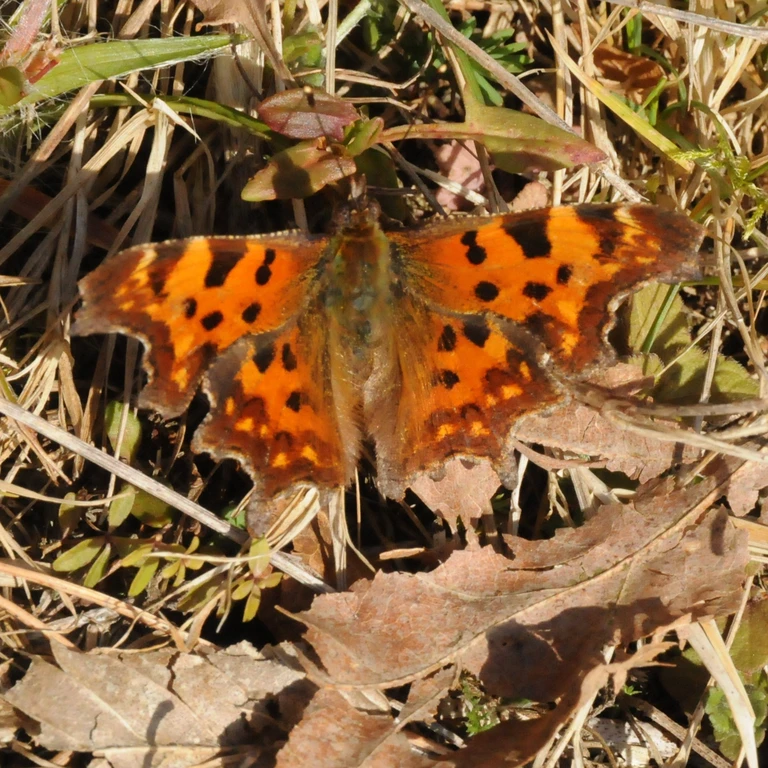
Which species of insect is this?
Polygonia c-album
